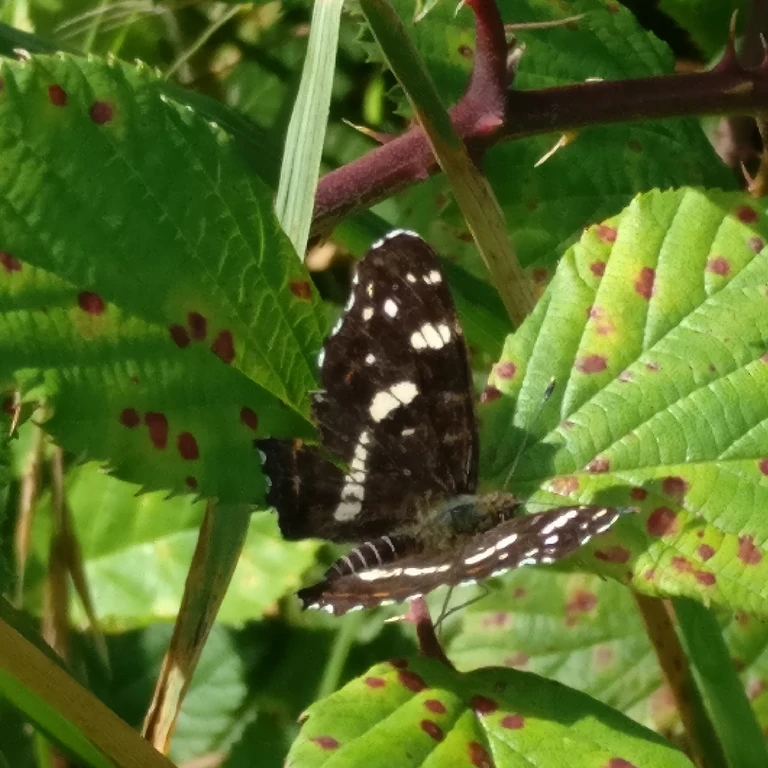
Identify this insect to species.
Araschnia levana
